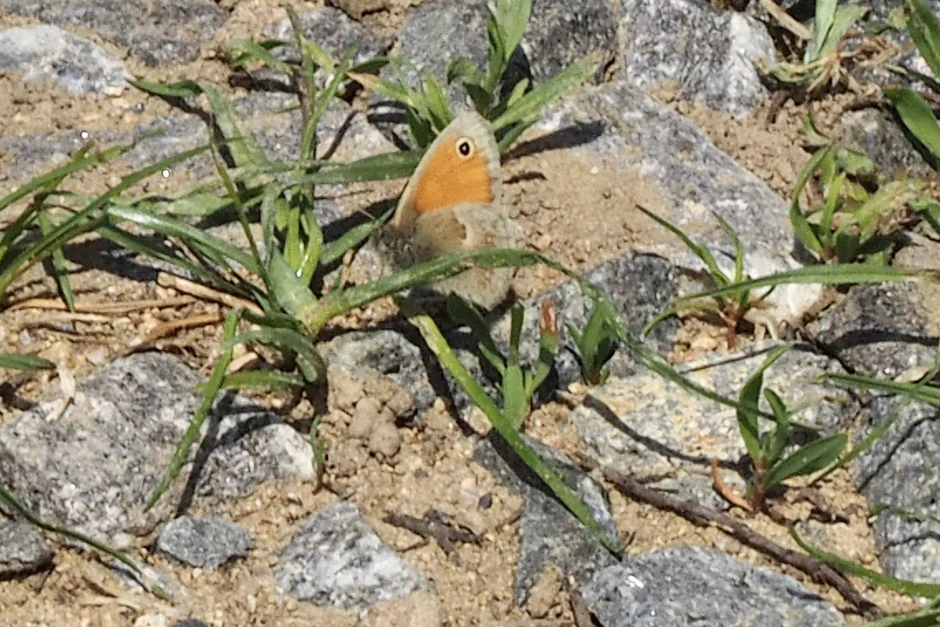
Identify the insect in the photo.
Coenonympha pamphilus
